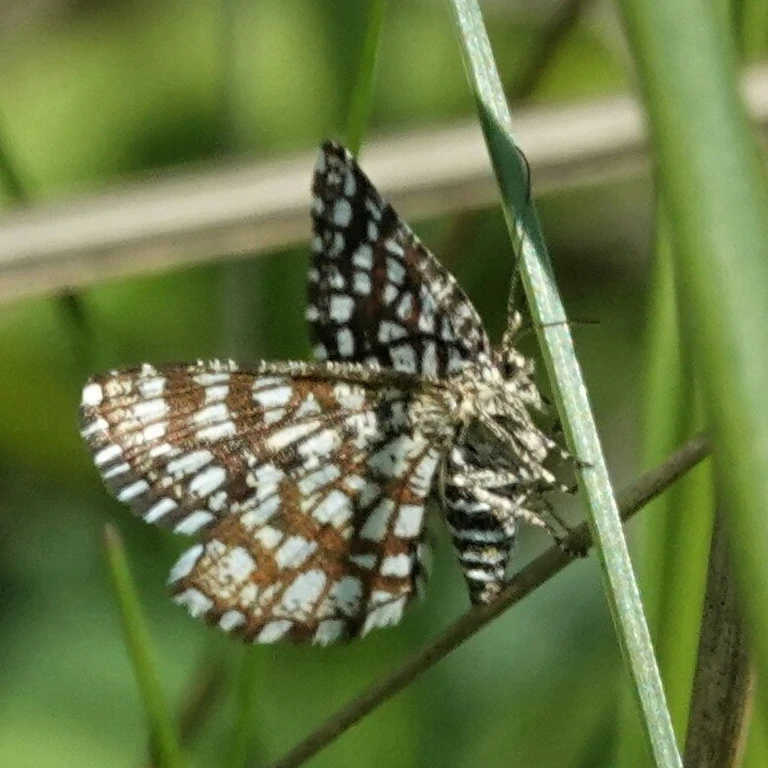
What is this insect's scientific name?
Chiasmia clathrata
